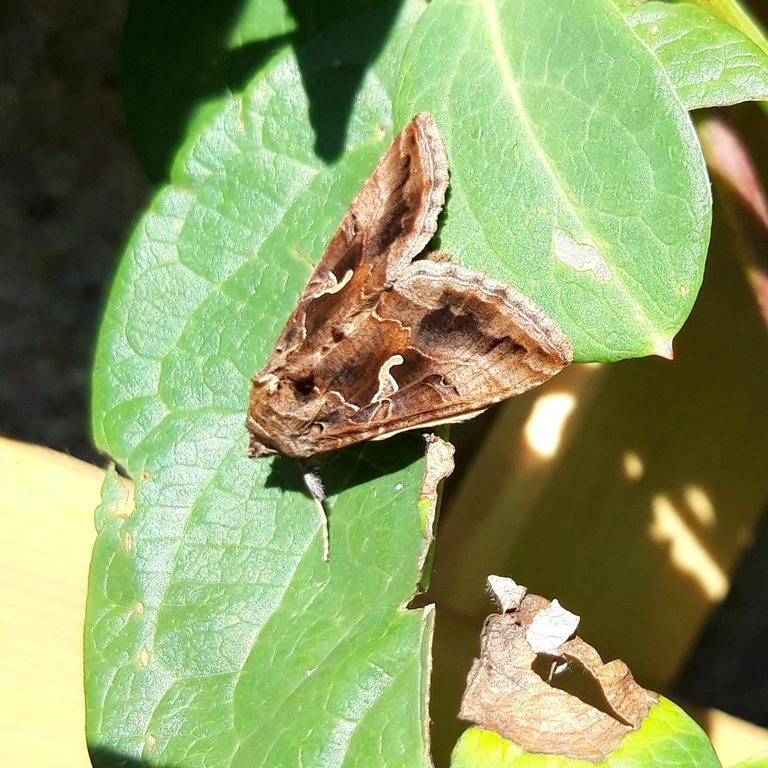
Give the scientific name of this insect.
Autographa gamma
